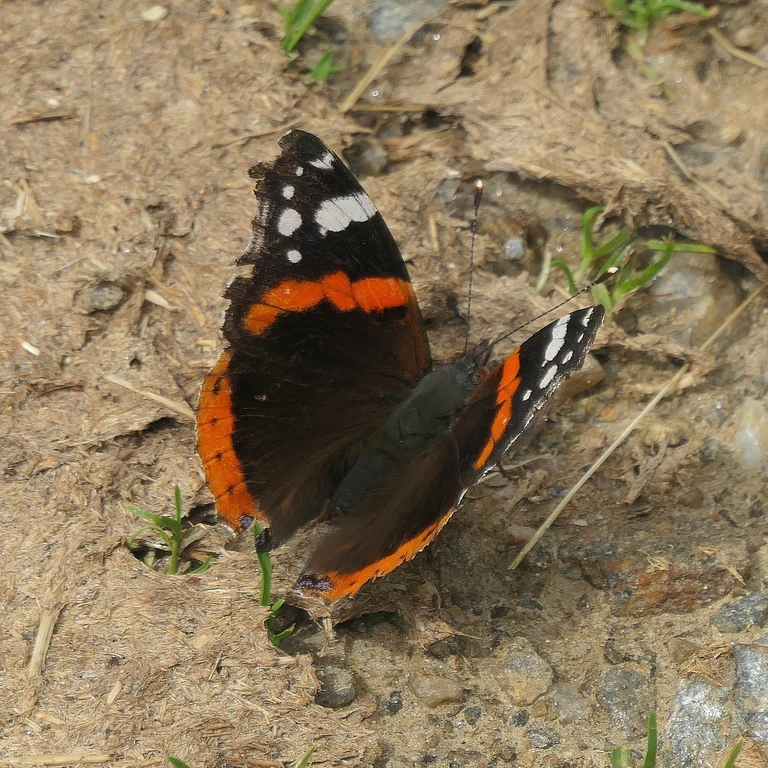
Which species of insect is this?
Vanessa atalanta
